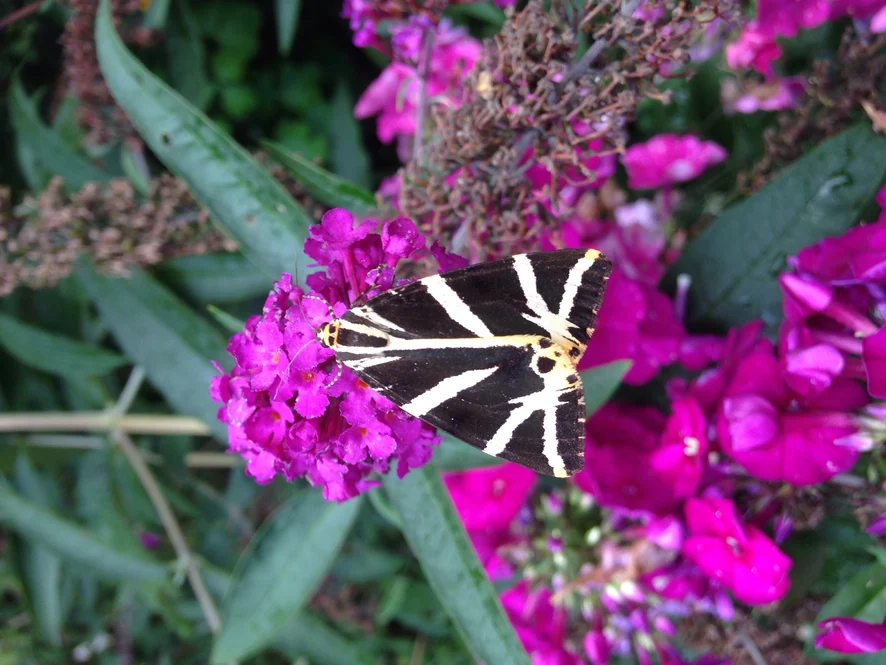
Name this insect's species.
Euplagia quadripunctaria
